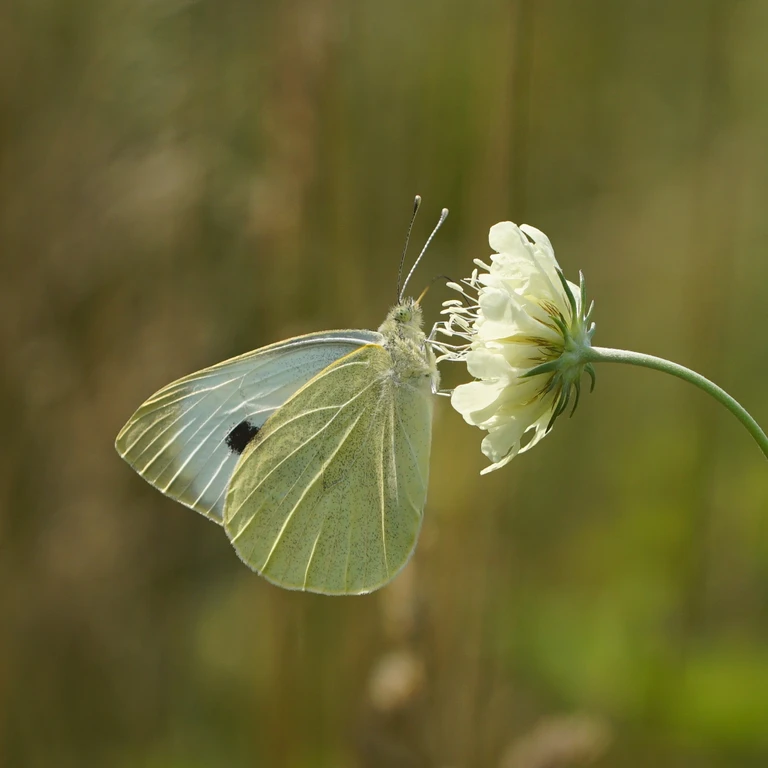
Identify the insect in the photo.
Pieris brassicae
